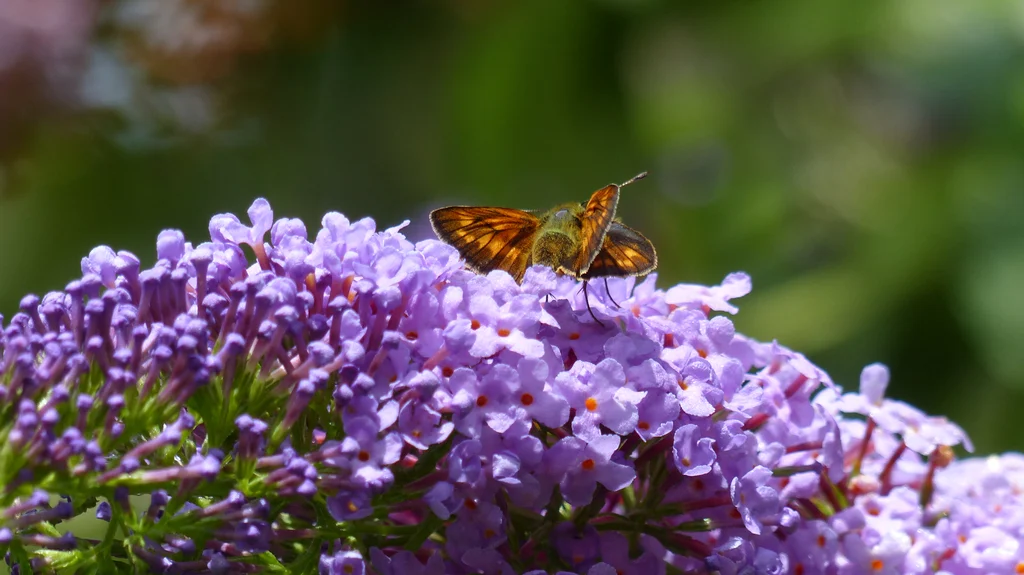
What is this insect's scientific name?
Ochlodes sylvanus (also Ochlodes venata)
